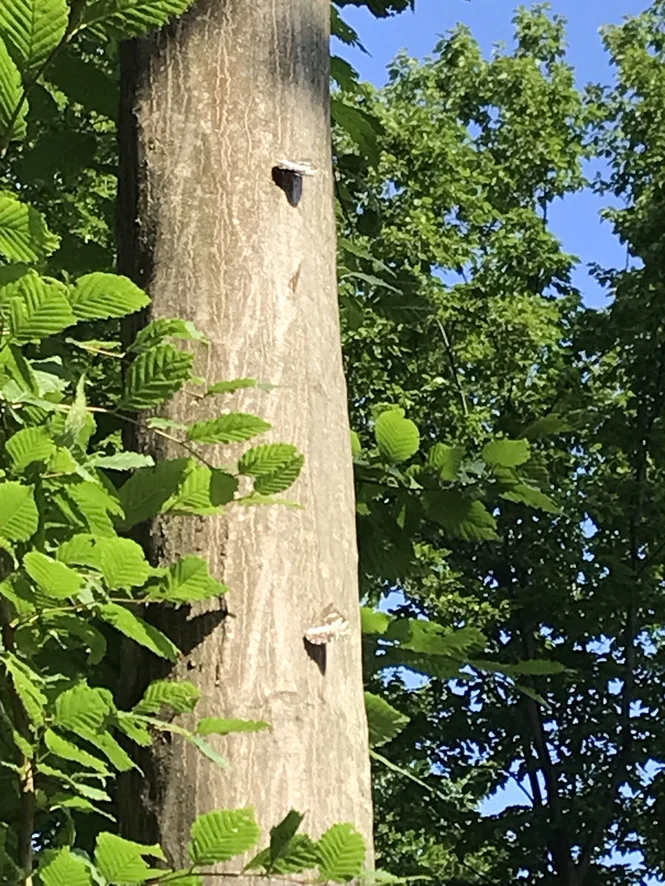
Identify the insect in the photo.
Brintesia circe
